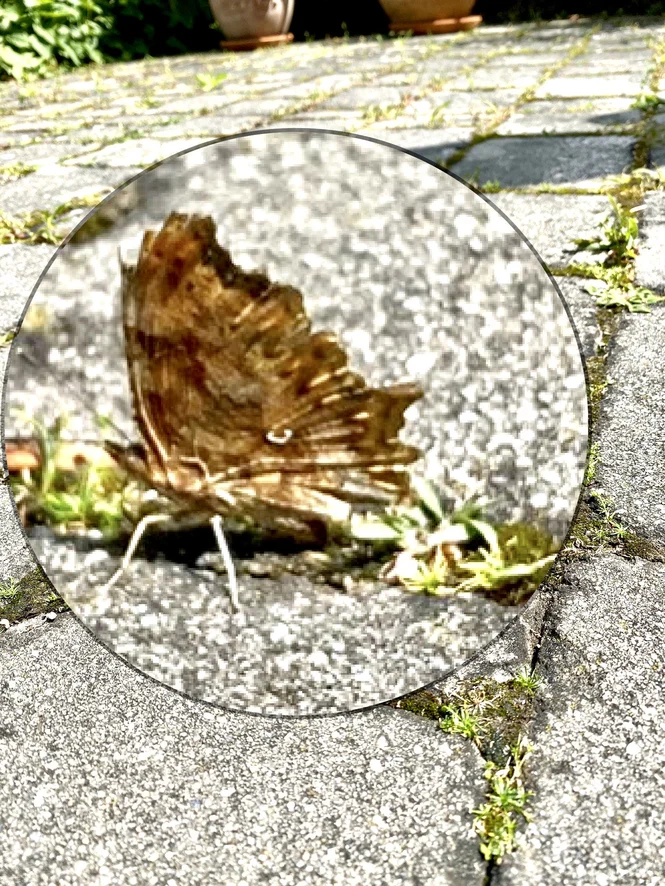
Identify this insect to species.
Polygonia c-album
